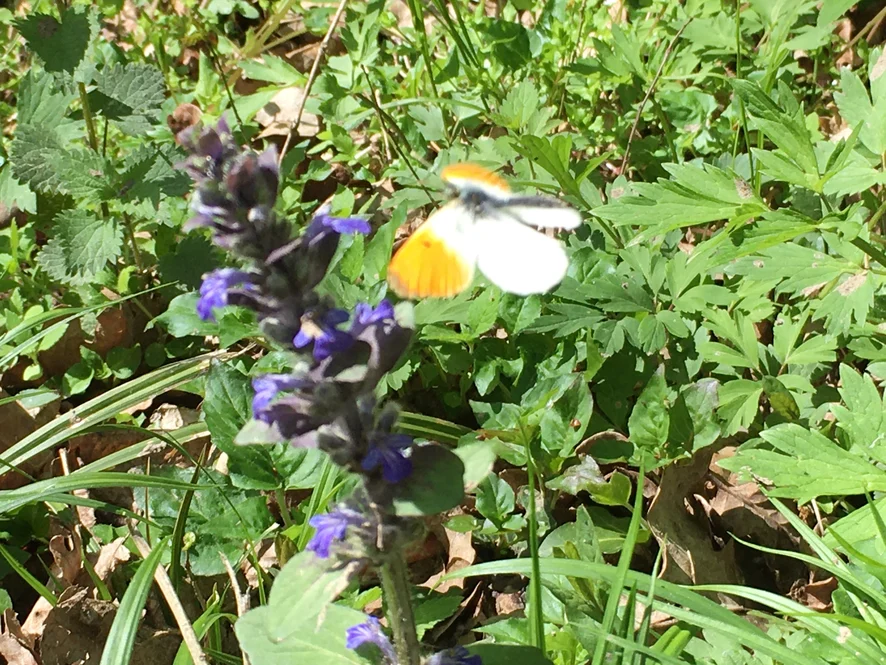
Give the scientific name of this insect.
Anthocharis cardamines
